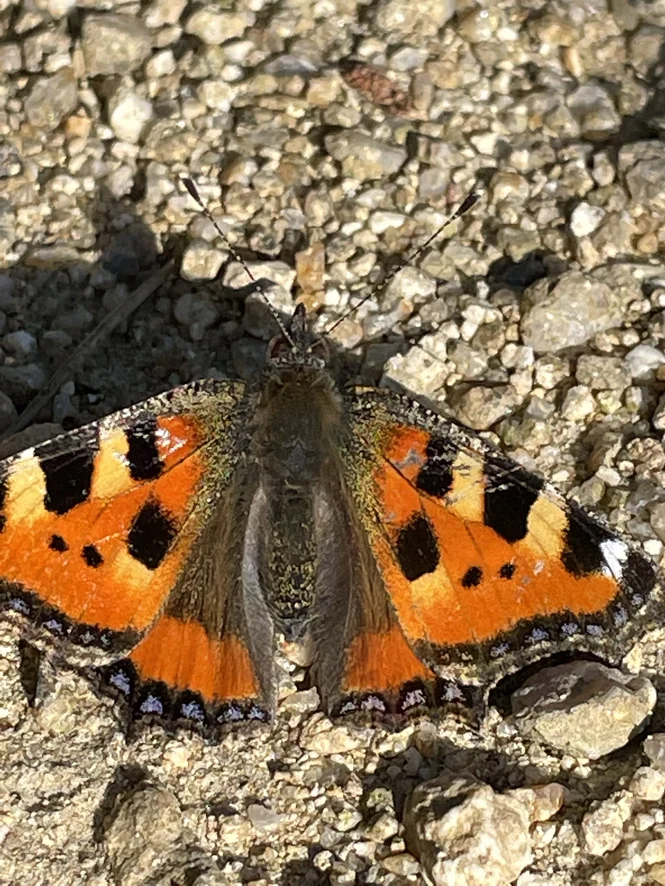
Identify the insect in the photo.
Aglais urticae
